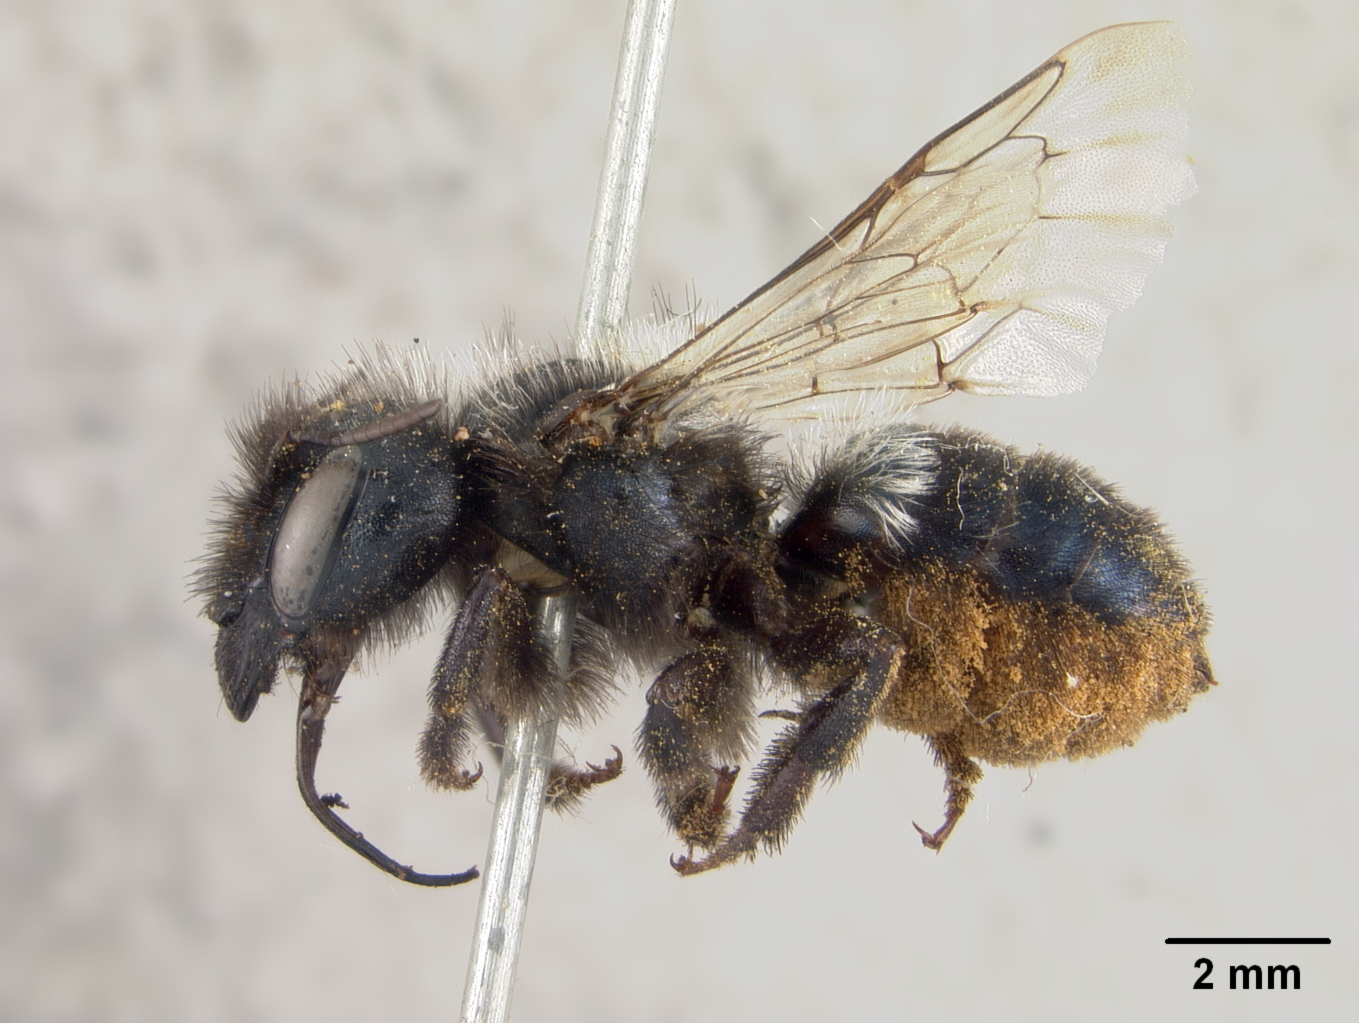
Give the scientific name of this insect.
Osmia wardiana
